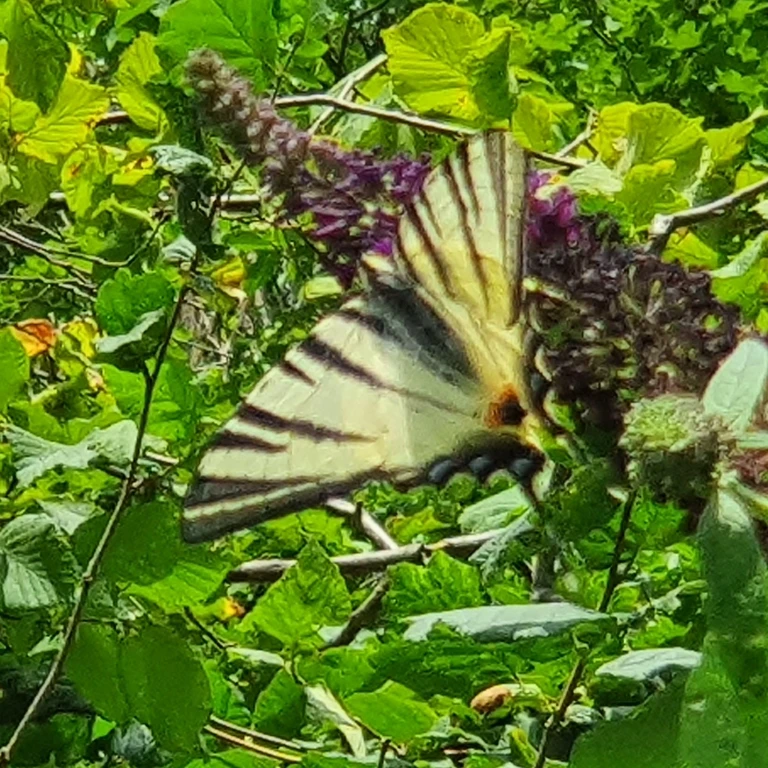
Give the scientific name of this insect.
Iphiclides podalirius
